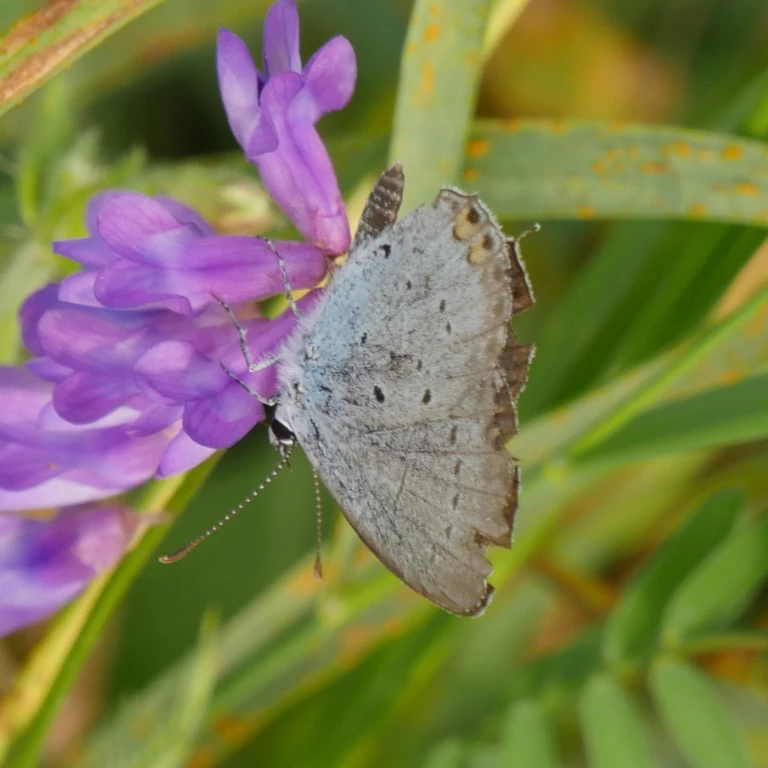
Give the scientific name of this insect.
Cupido argiades (also Elkalyce argiades)
